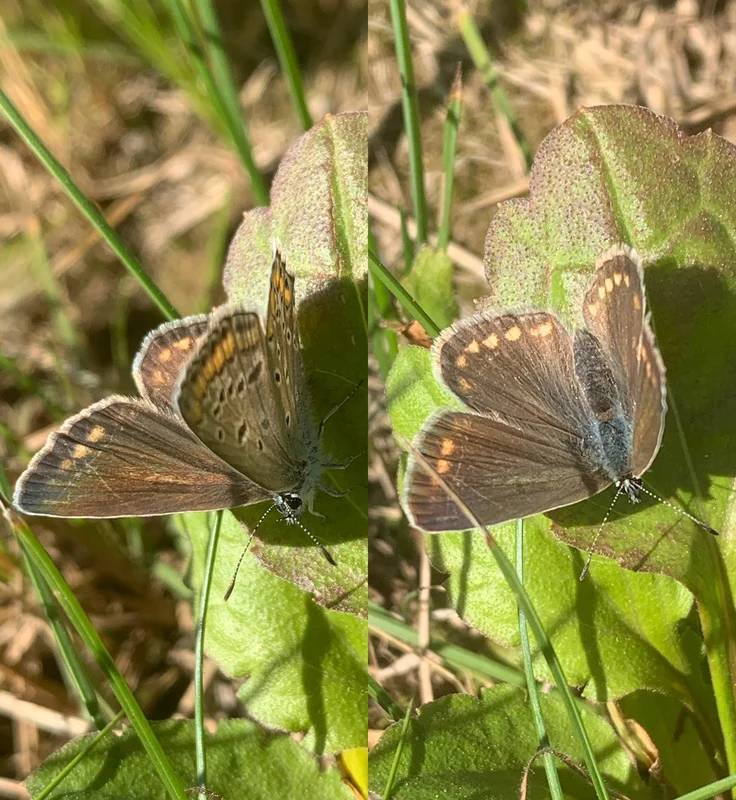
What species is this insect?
Polyommatus icarus
